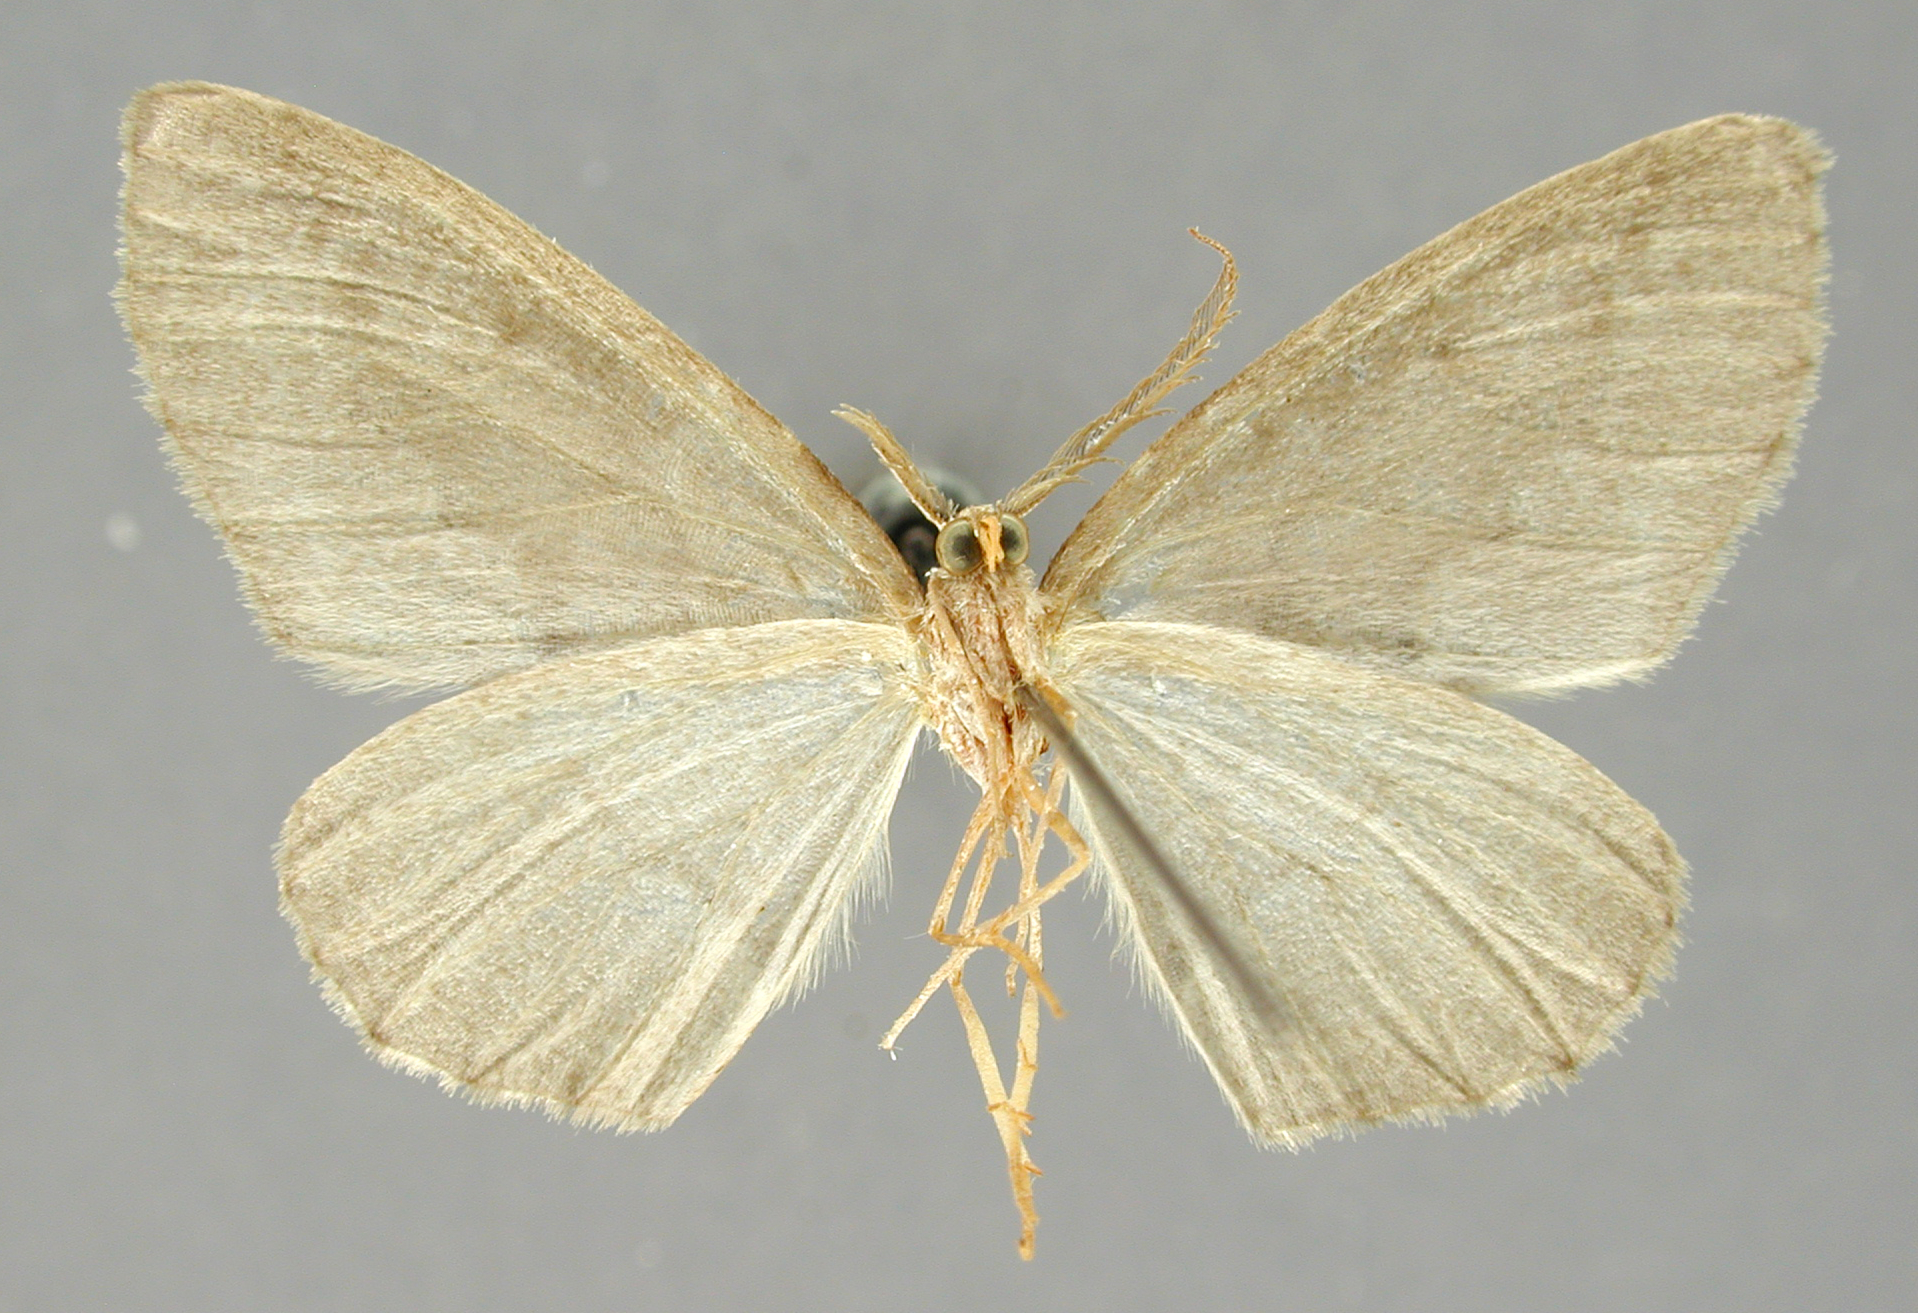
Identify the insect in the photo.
Therina mariaria
